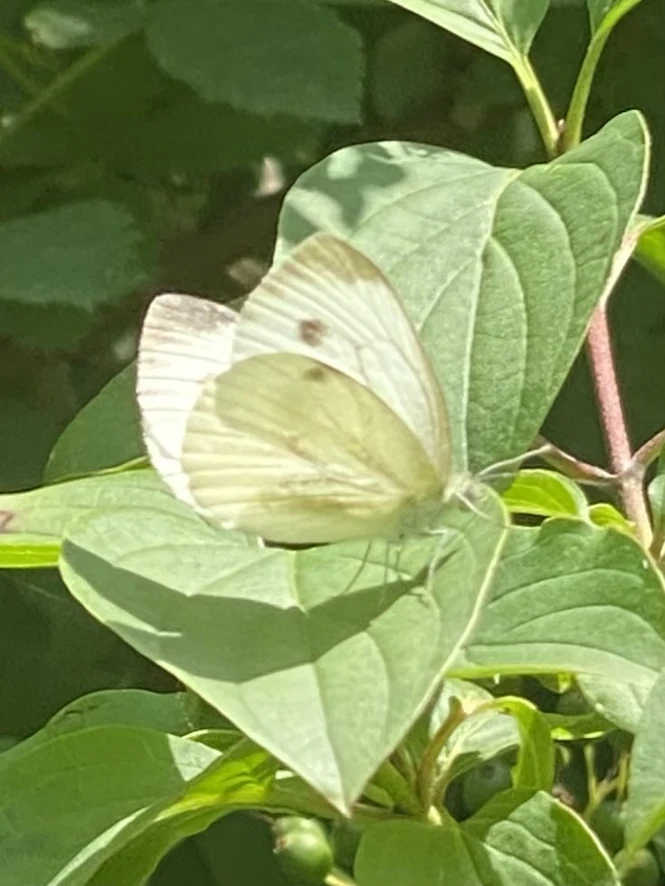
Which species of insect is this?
Pieris napi
